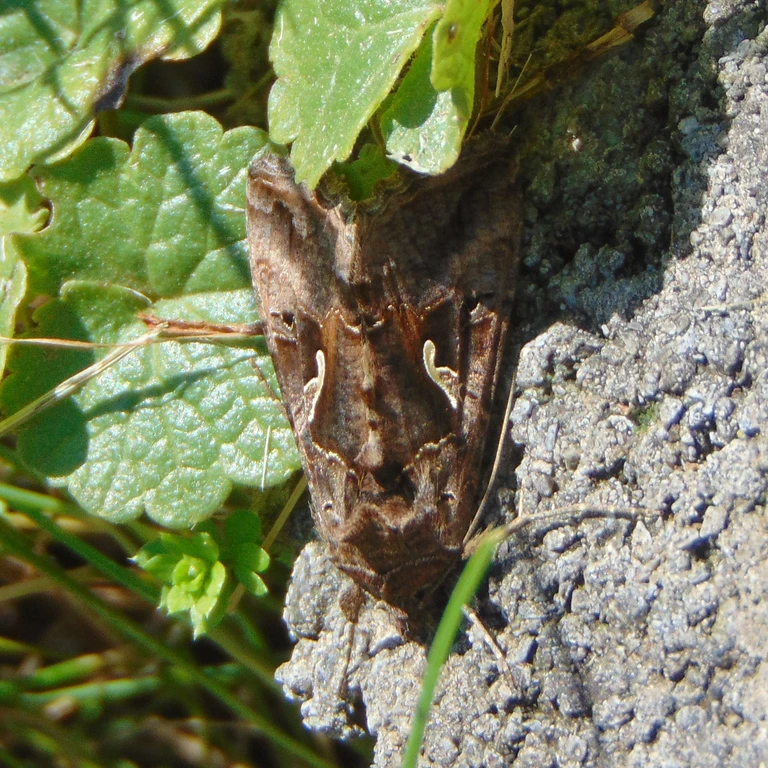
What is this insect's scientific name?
Autographa gamma
